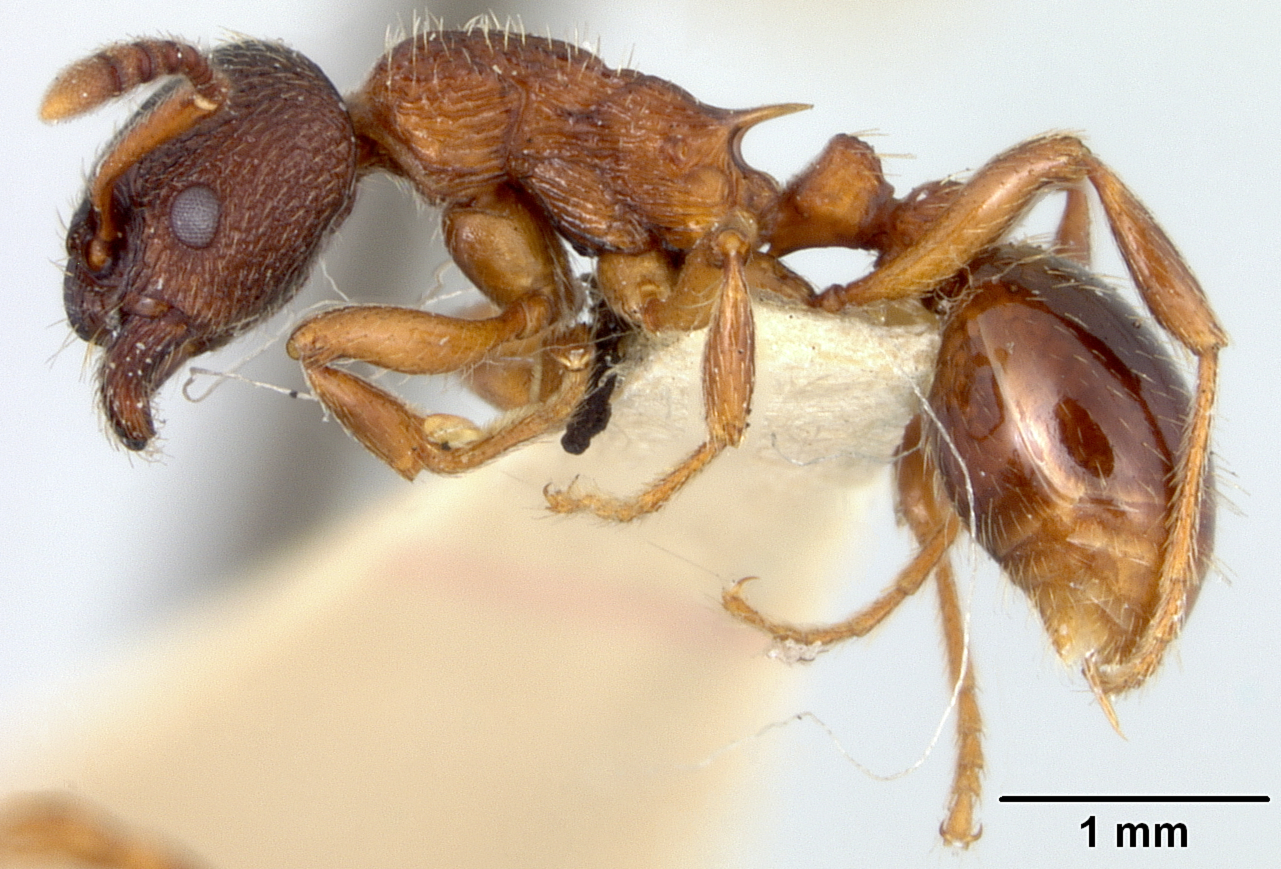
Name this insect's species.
Myrmica brevinodis
